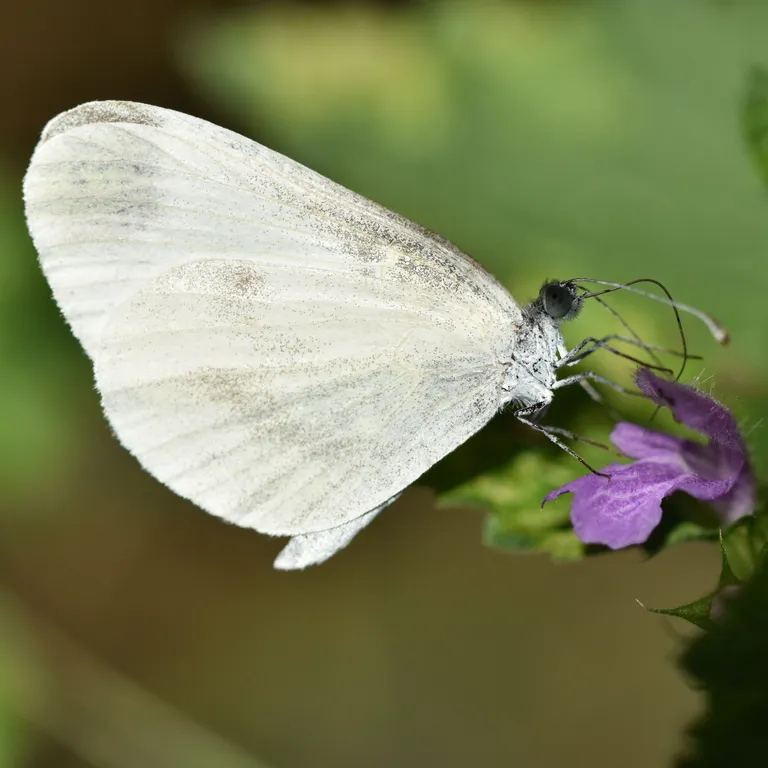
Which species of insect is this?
Leptidea sinapis/juvernica
